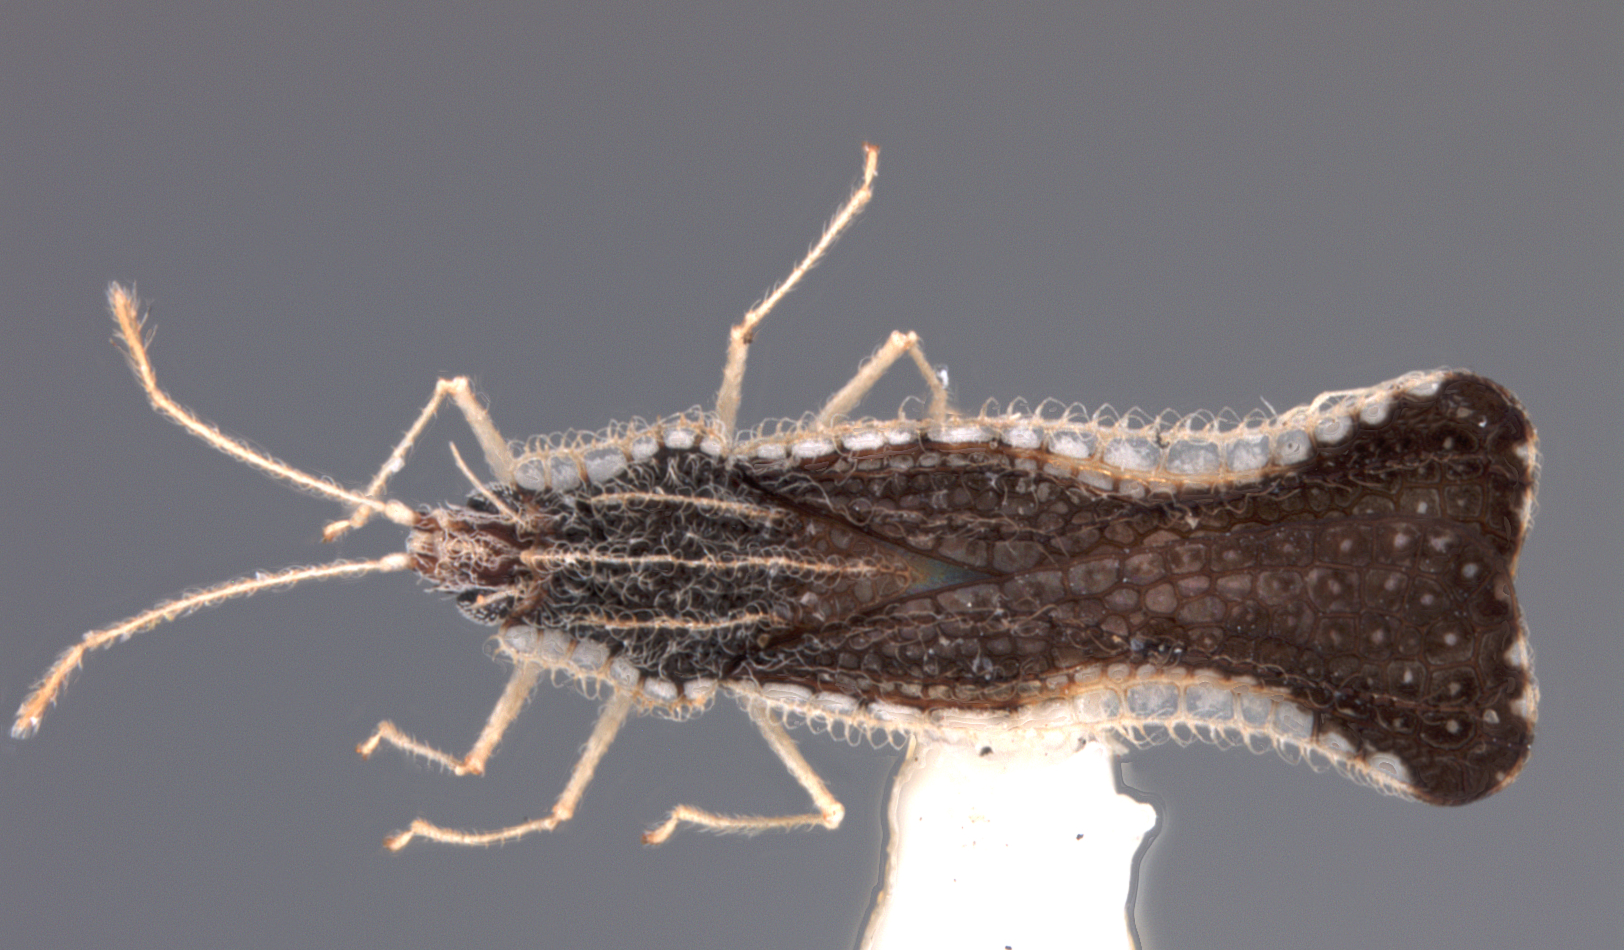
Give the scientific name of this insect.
Haedus cirratus
